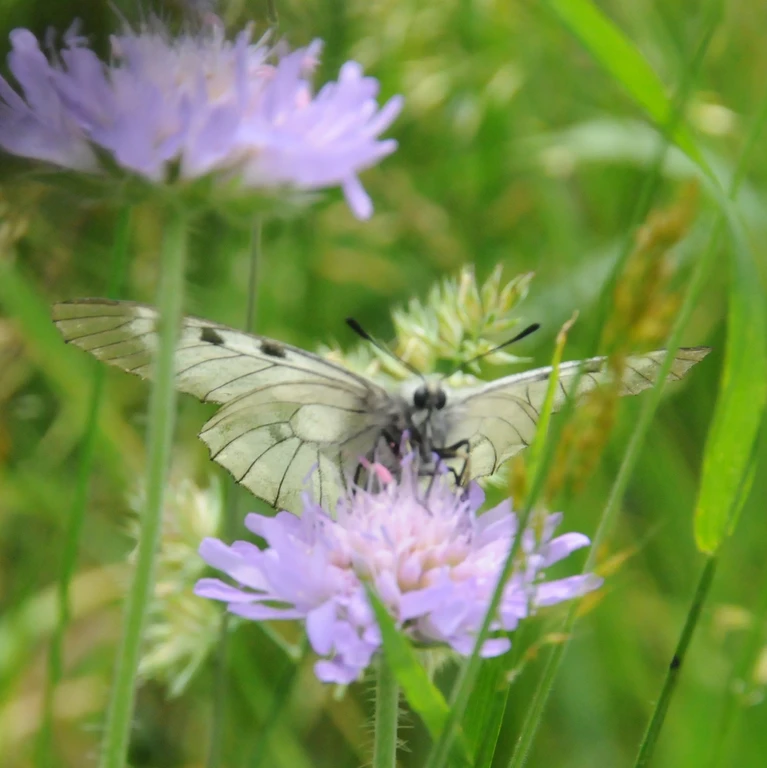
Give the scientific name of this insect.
Parnassius mnemosyne
